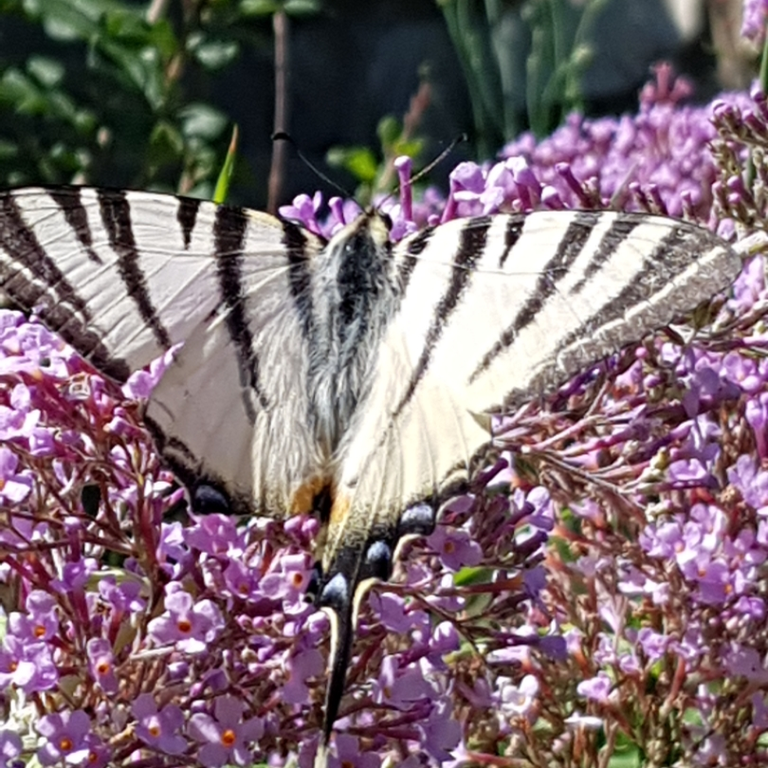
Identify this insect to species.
Iphiclides podalirius
